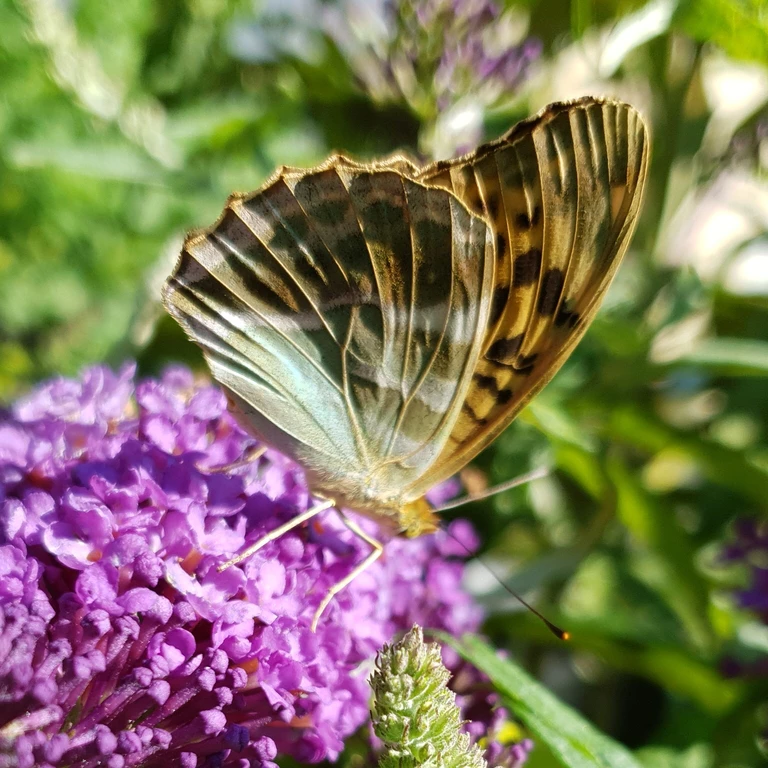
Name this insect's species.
Argynnis paphia
